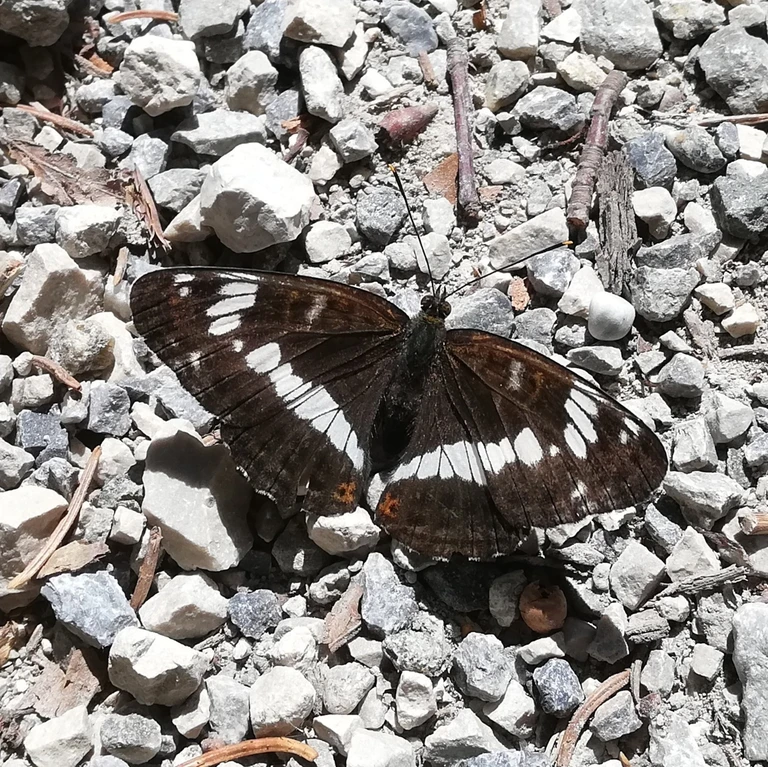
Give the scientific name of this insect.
Limenitis camilla (also Ladoga camilla)
